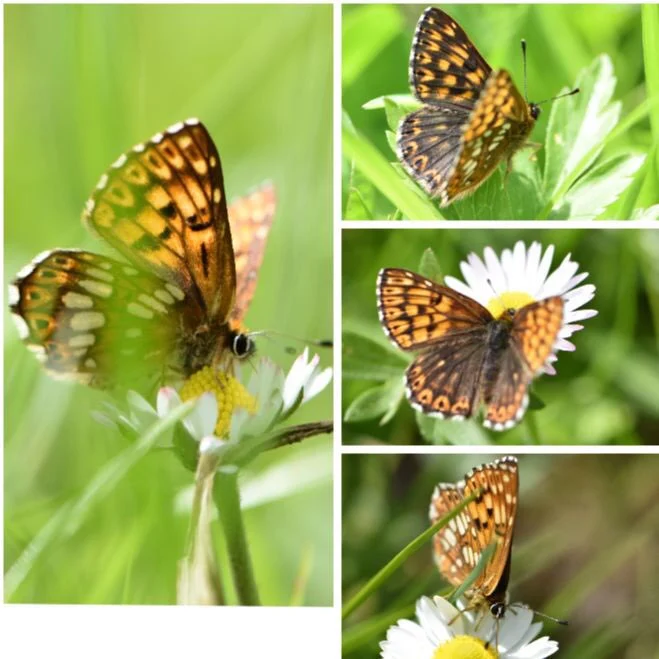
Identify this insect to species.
Hamearis lucina
